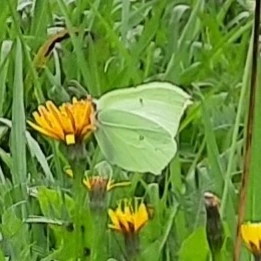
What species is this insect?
Gonepteryx rhamni
